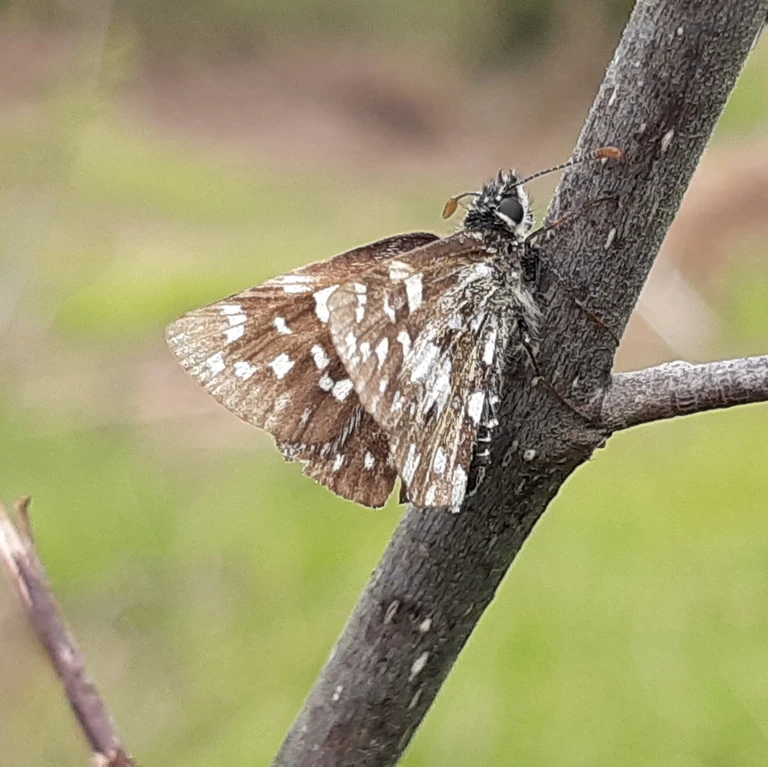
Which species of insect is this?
Pyrgus malvae
